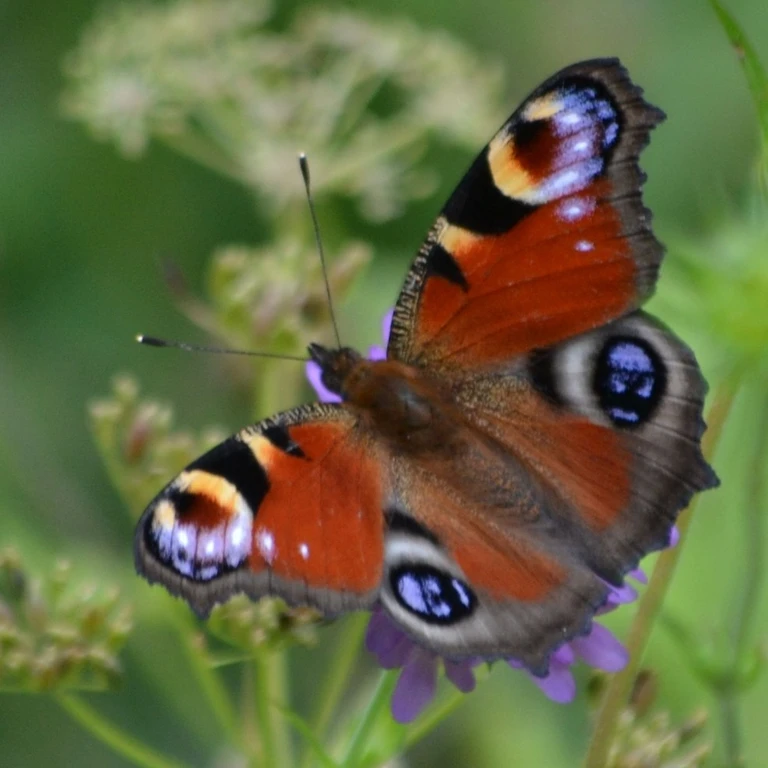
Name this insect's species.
Aglais io
